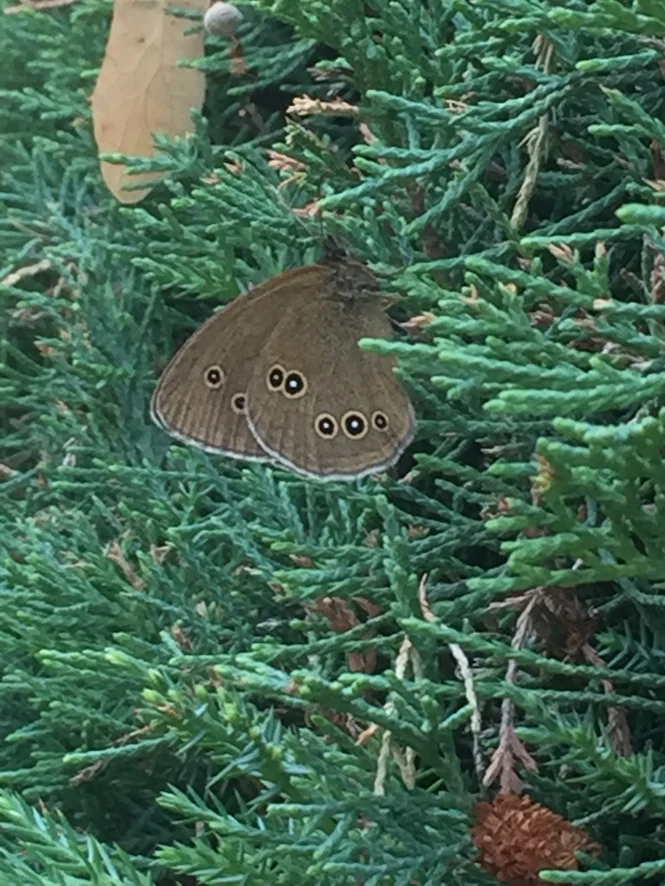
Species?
Aphantopus hyperantus
